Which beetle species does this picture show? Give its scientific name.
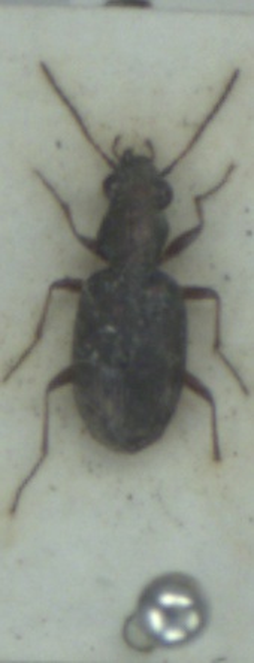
Asaphidion pallipes
